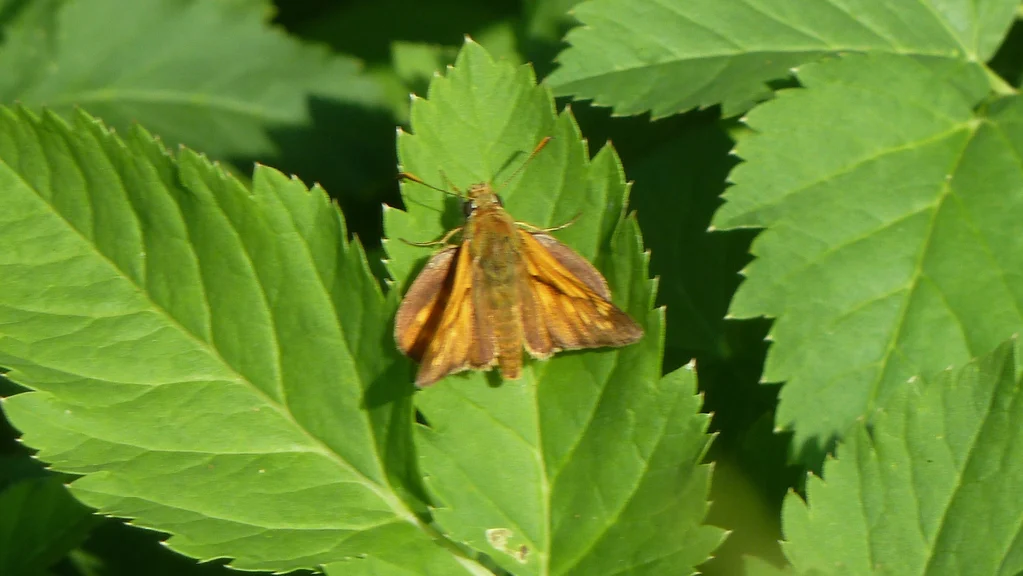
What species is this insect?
Ochlodes sylvanus (also Ochlodes venata)
